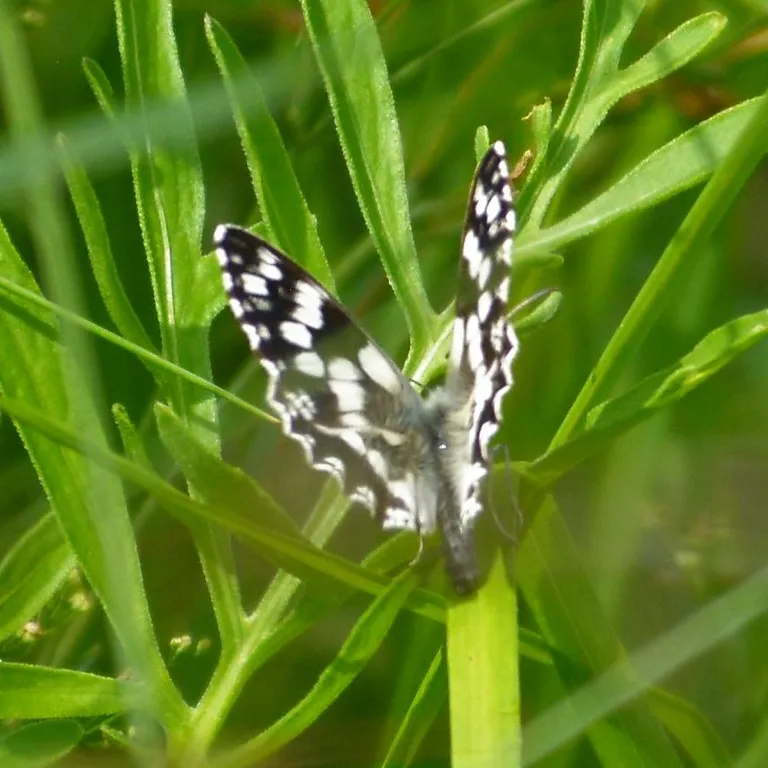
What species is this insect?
Melanargia galathea
